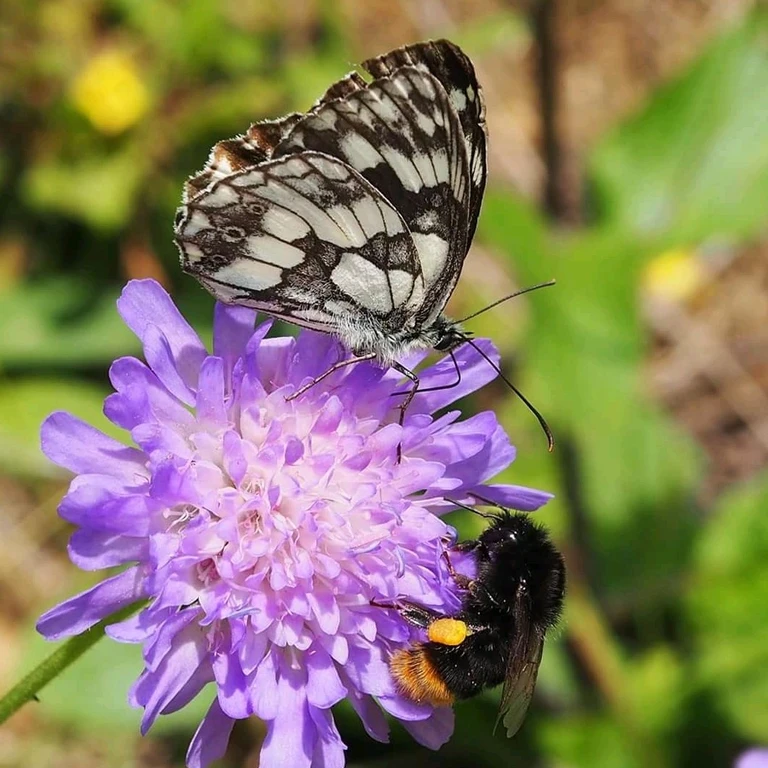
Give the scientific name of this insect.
Melanargia galathea
